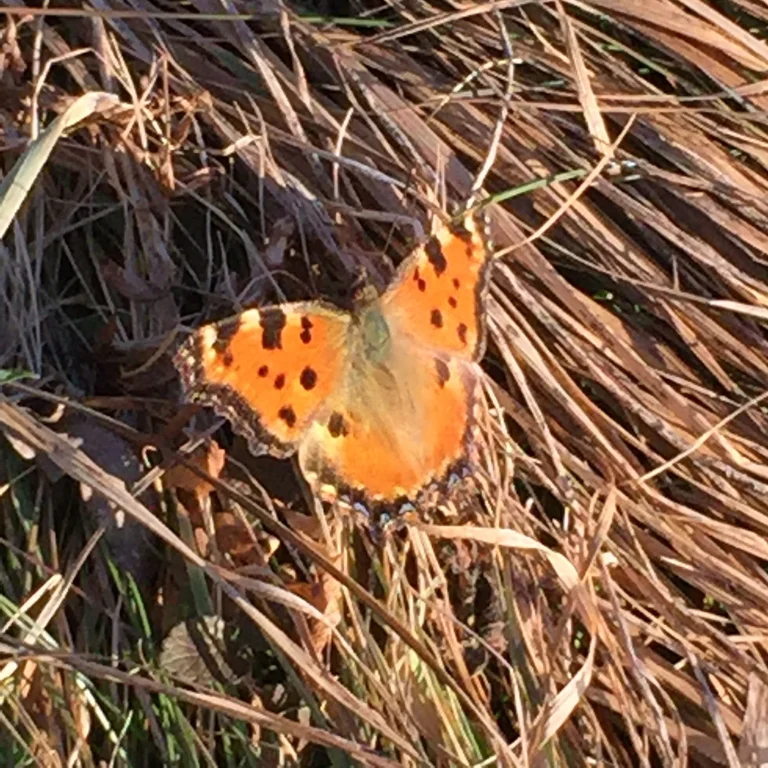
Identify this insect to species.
Nymphalis polychloros
